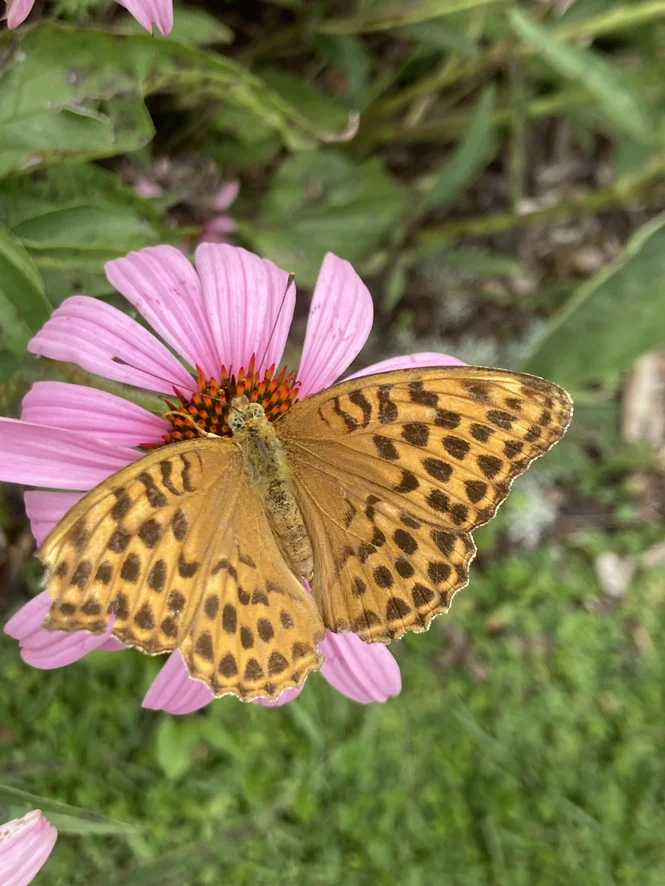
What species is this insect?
Argynnis paphia
